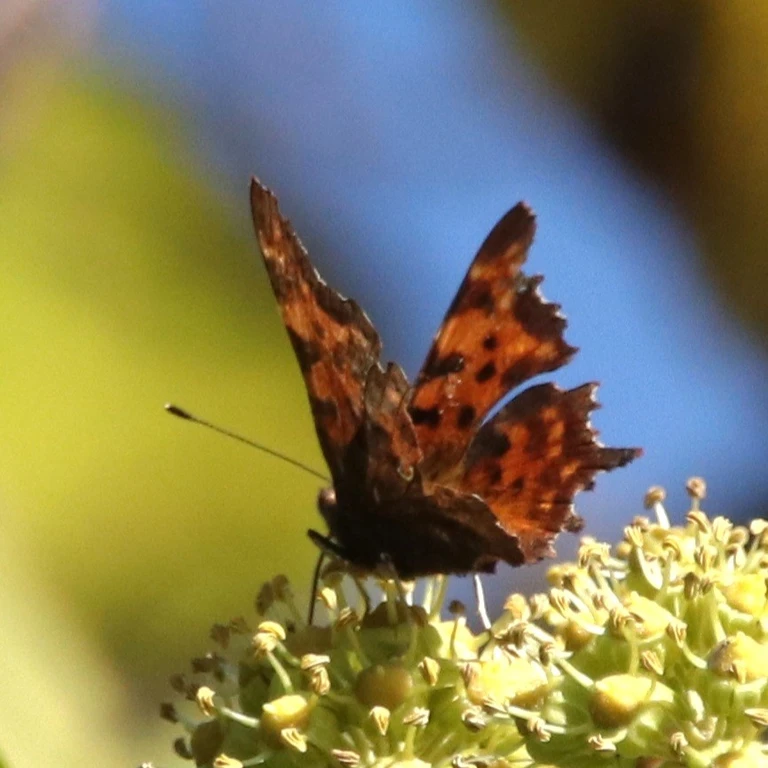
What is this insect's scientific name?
Polygonia c-album
